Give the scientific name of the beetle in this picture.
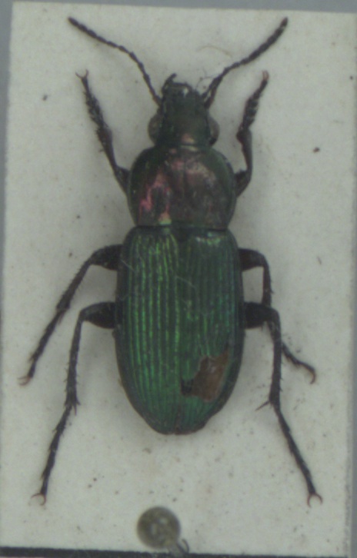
Poecilus kugelanni
